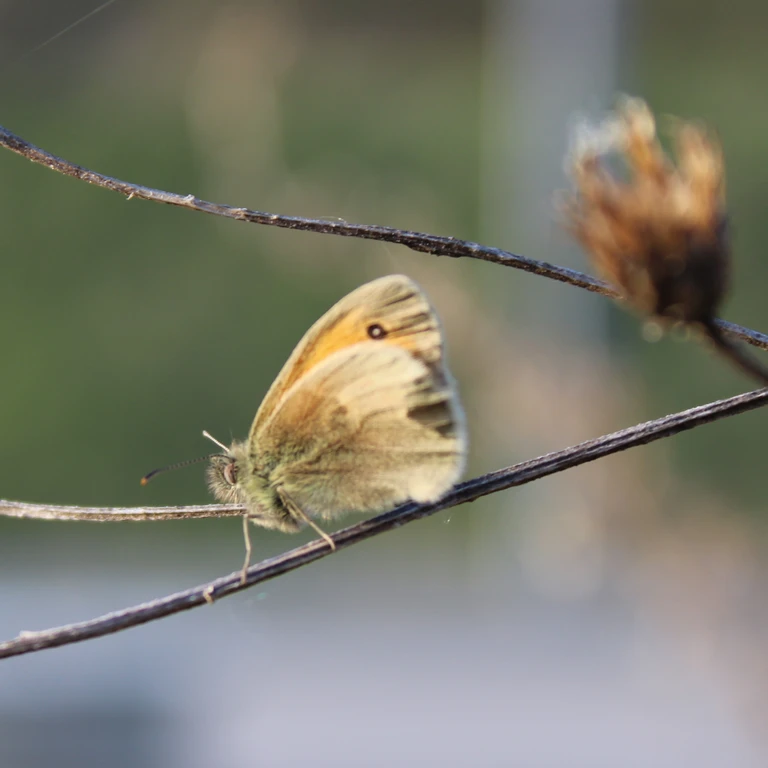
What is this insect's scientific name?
Coenonympha pamphilus
